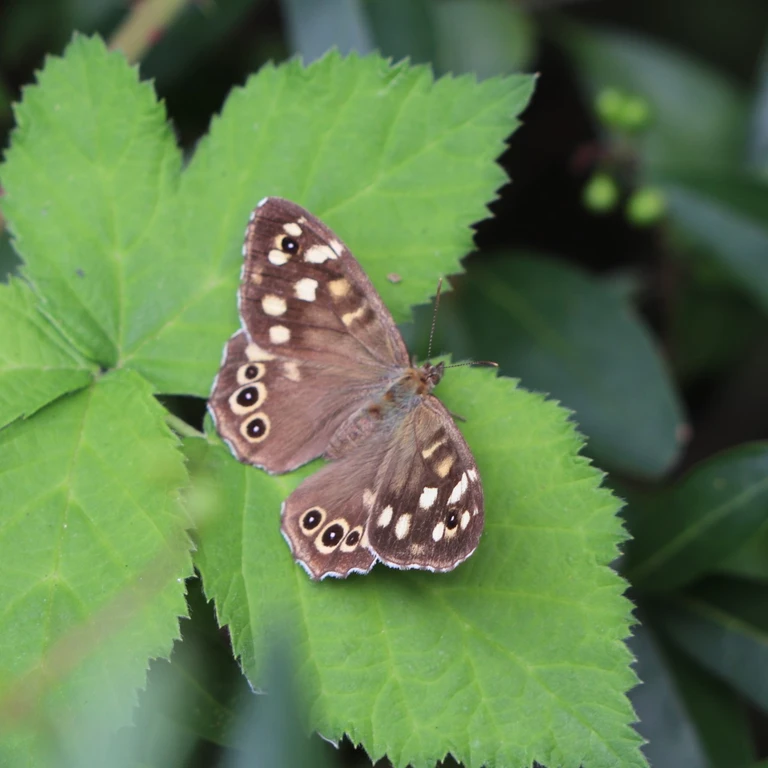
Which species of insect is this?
Pararge aegeria
